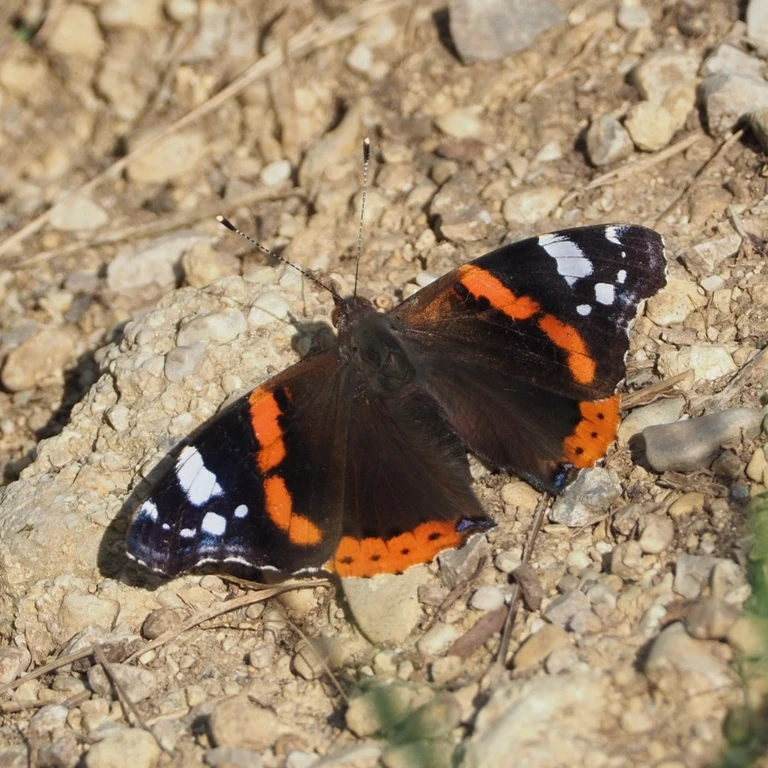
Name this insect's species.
Vanessa atalanta
